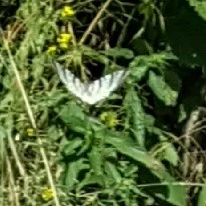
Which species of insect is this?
Iphiclides podalirius
